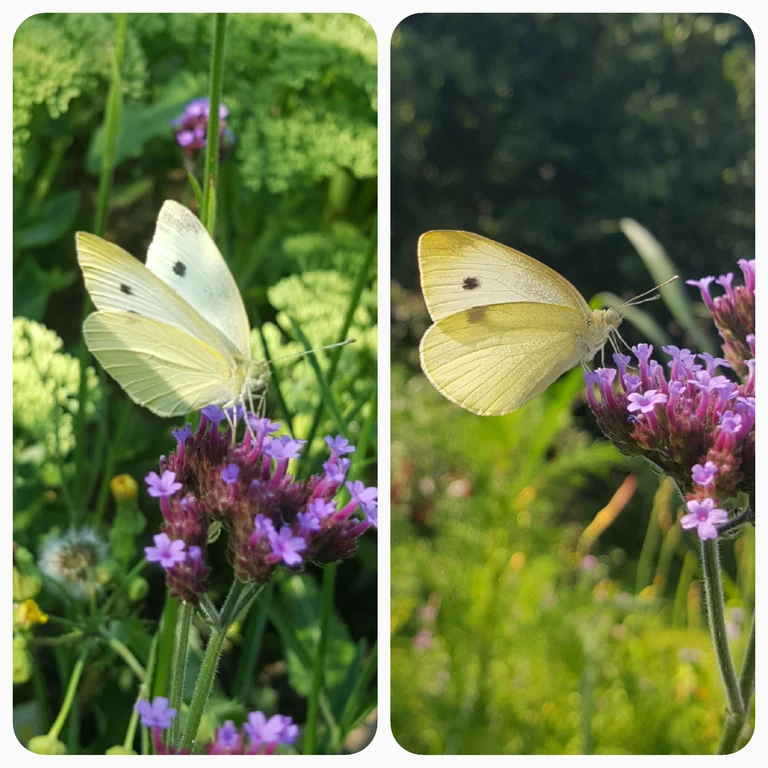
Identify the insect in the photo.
Pieris rapae
